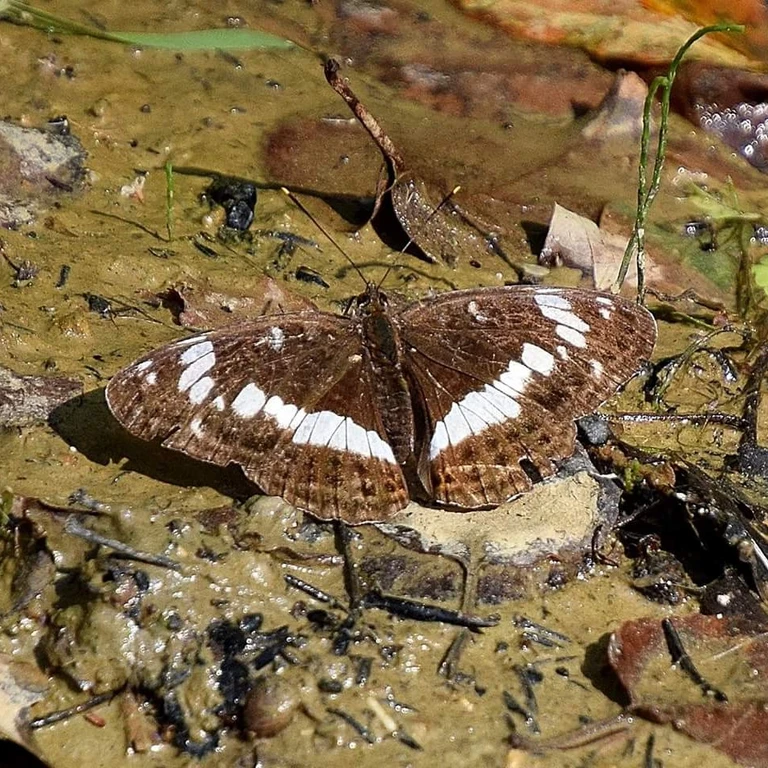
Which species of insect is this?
Limenitis camilla (also Ladoga camilla)
